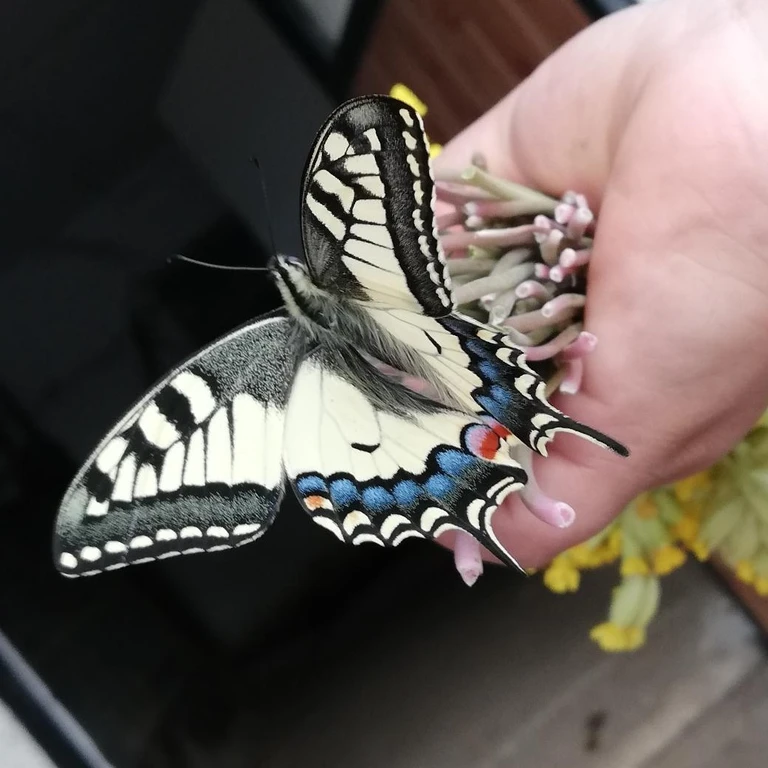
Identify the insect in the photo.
Papilio machaon
